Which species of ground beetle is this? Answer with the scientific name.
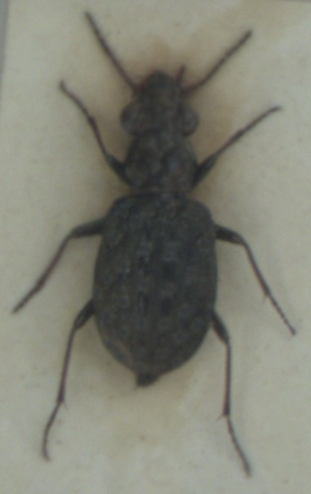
Elaphrus cupreus
